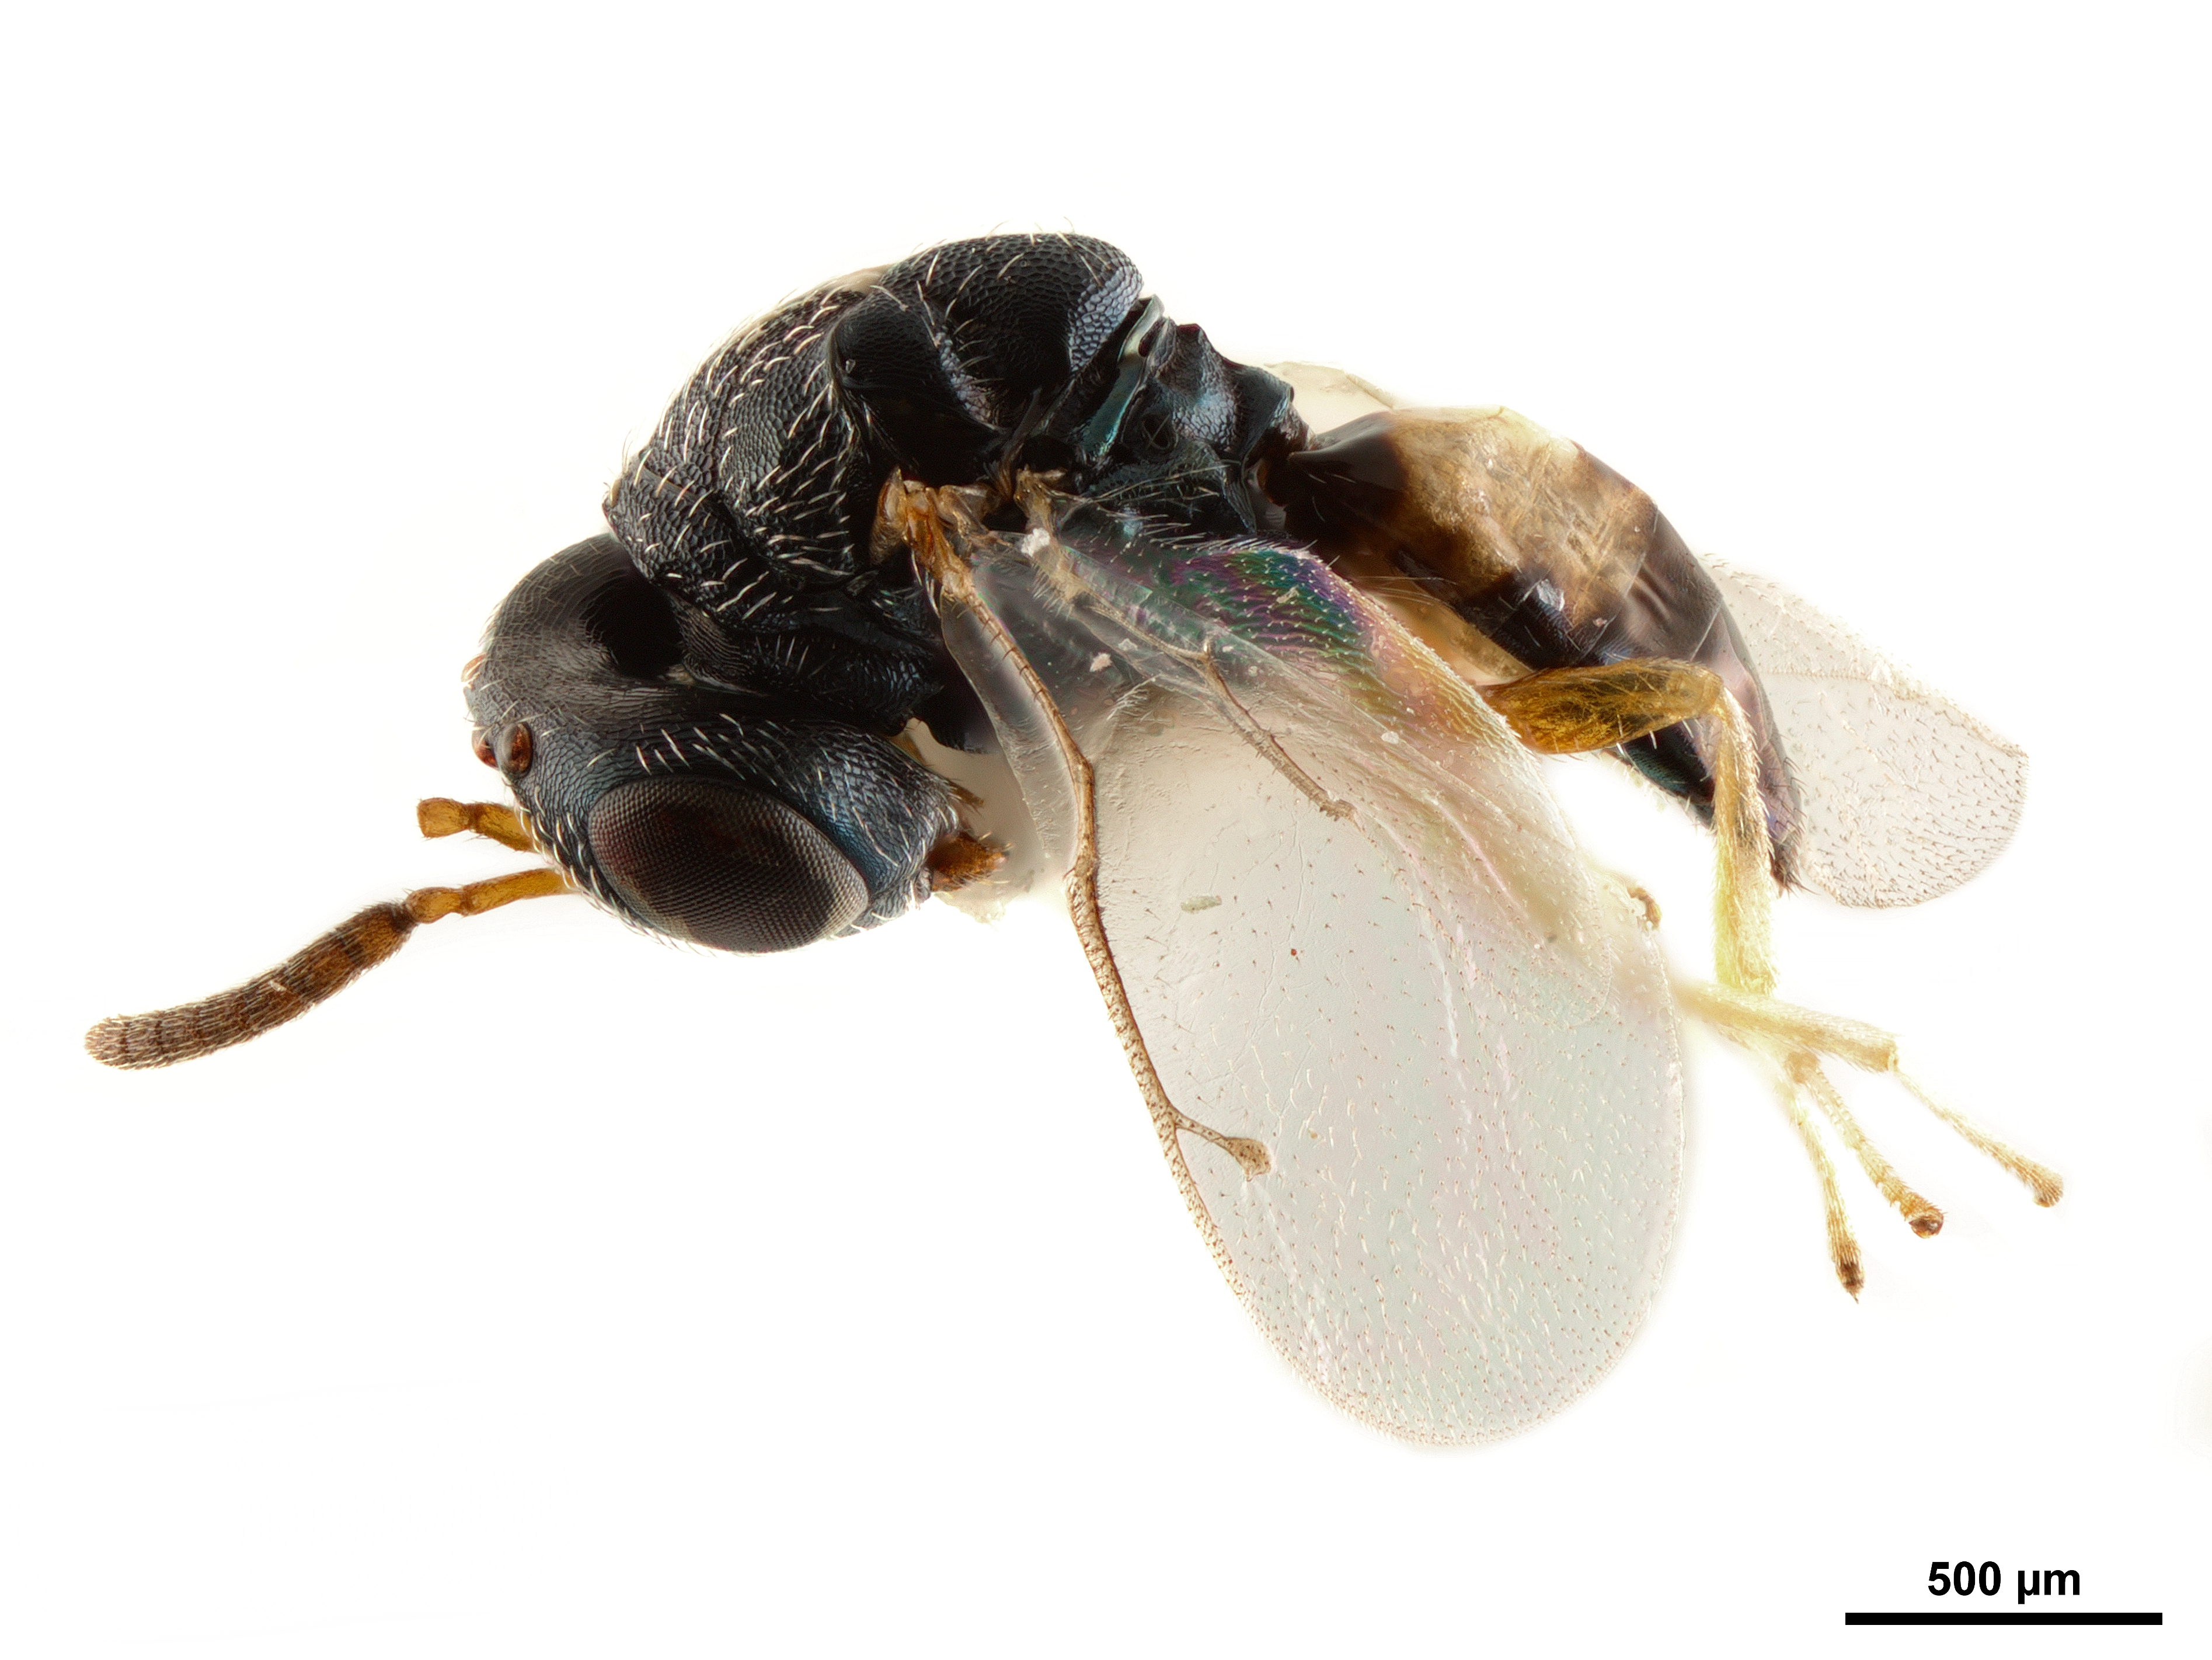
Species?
Jaliscoa grandis
